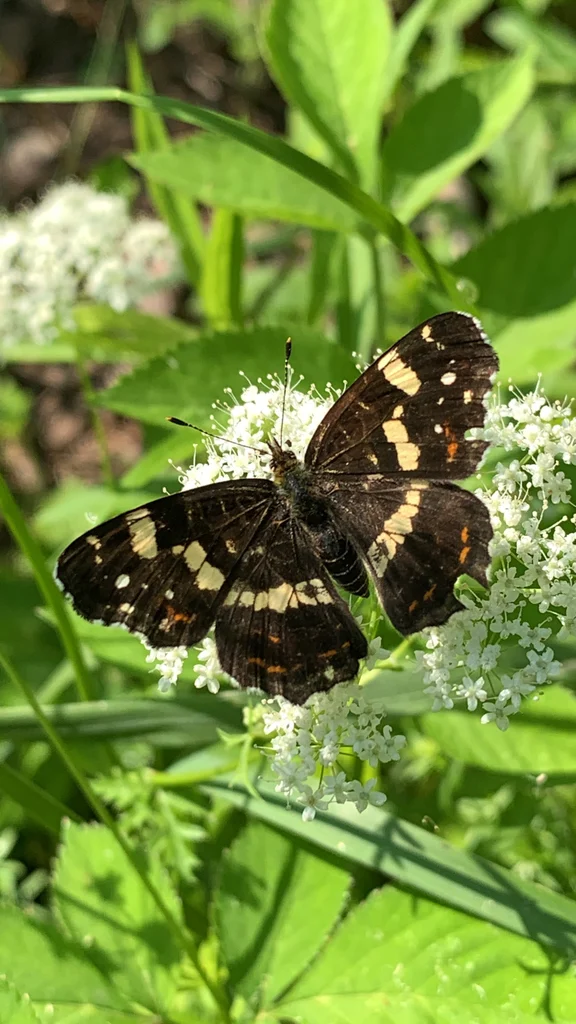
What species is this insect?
Araschnia levana
